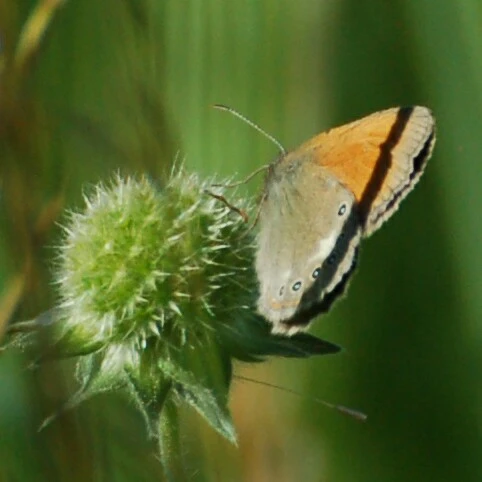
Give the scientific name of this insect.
Coenonympha glycerion (also Coenonympha iphis)
